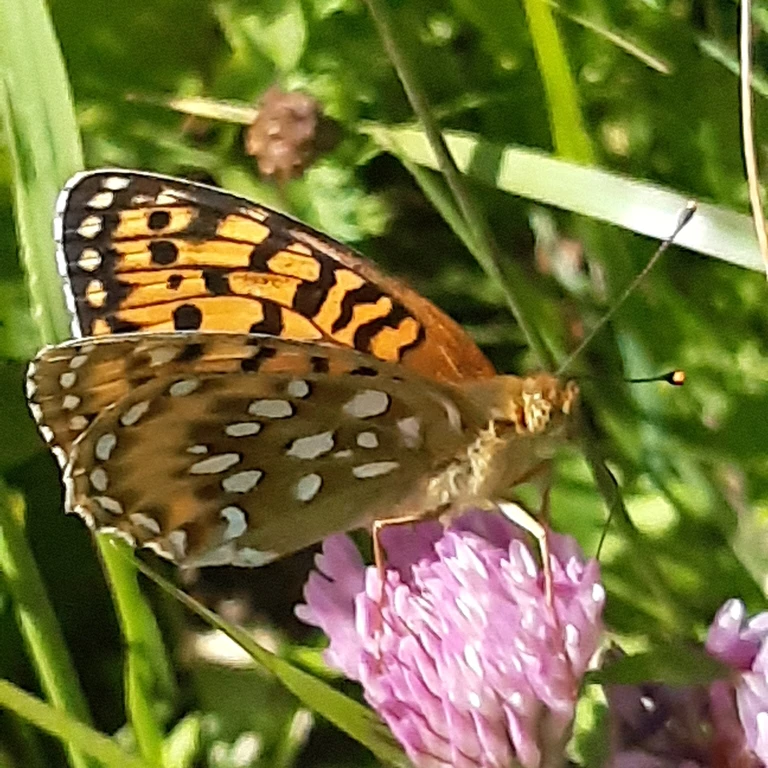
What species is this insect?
Speyeria aglaja
